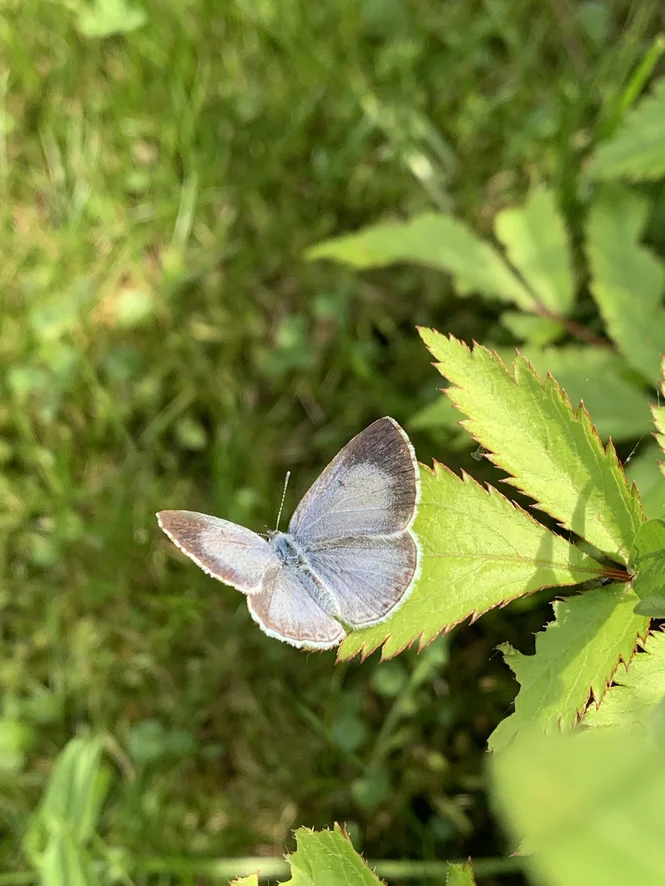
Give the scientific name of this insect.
Celastrina argiolus
